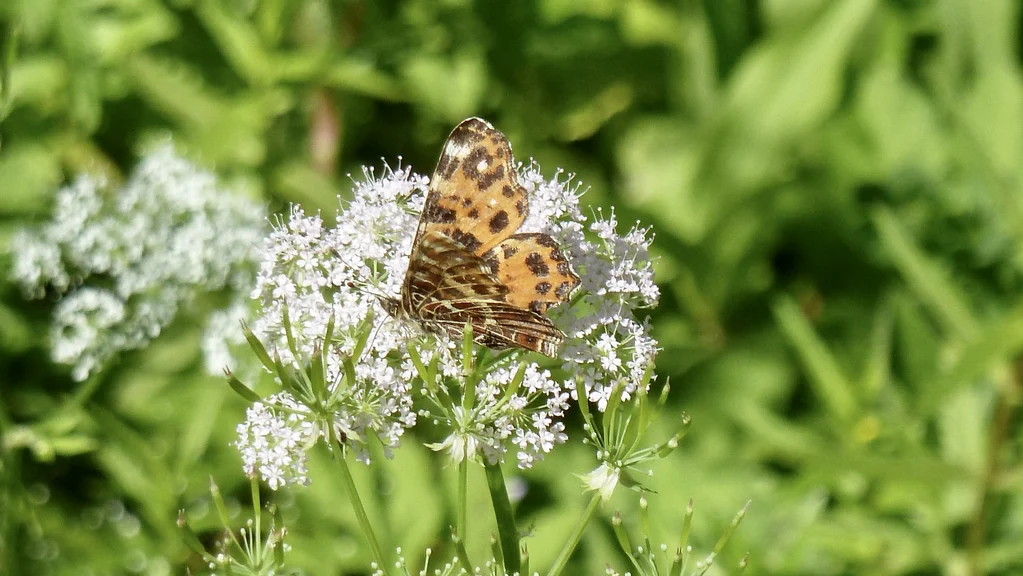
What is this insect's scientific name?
Araschnia levana
